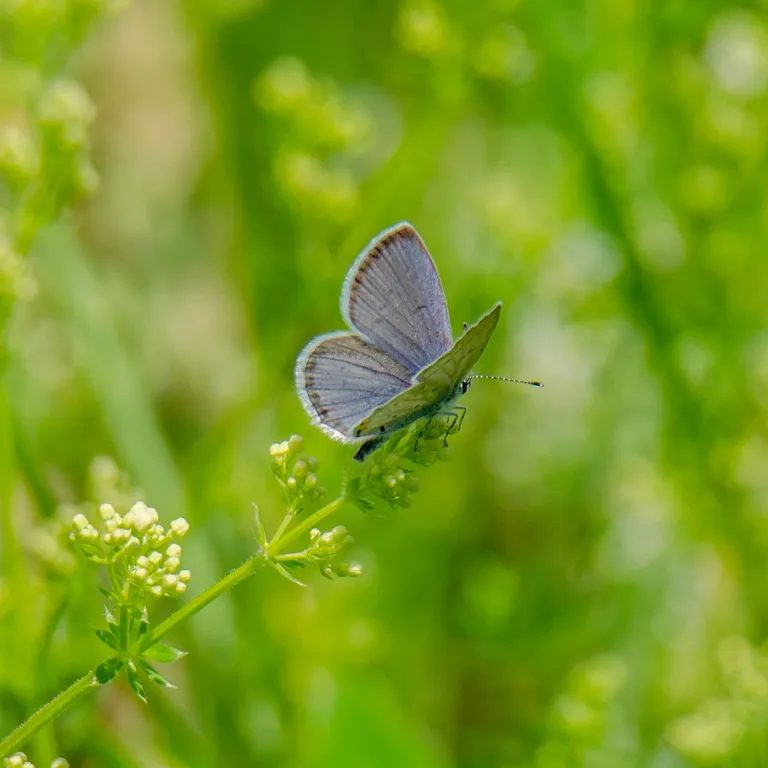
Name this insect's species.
Cupido argiades (also Elkalyce argiades)
